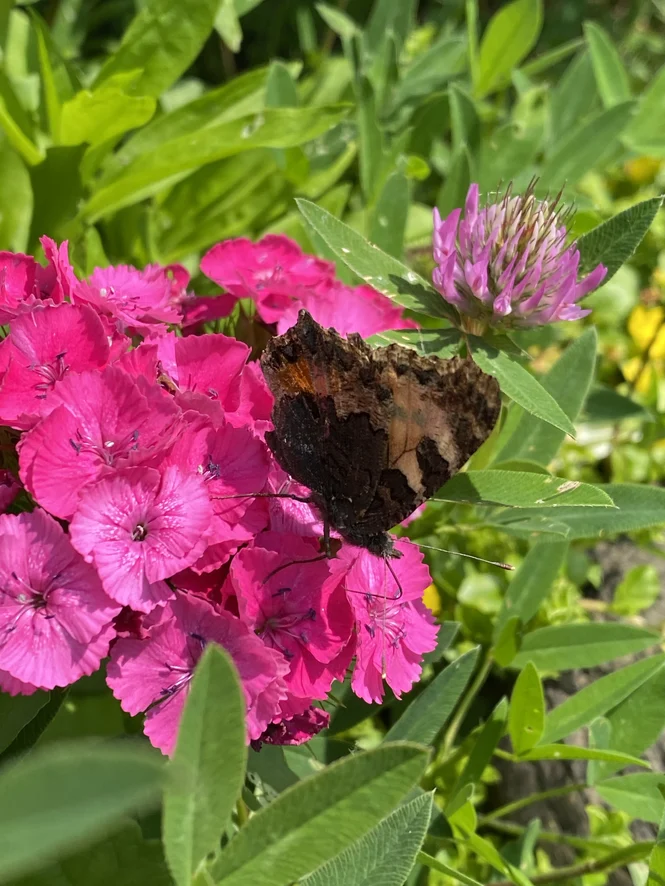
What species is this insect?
Aglais urticae
